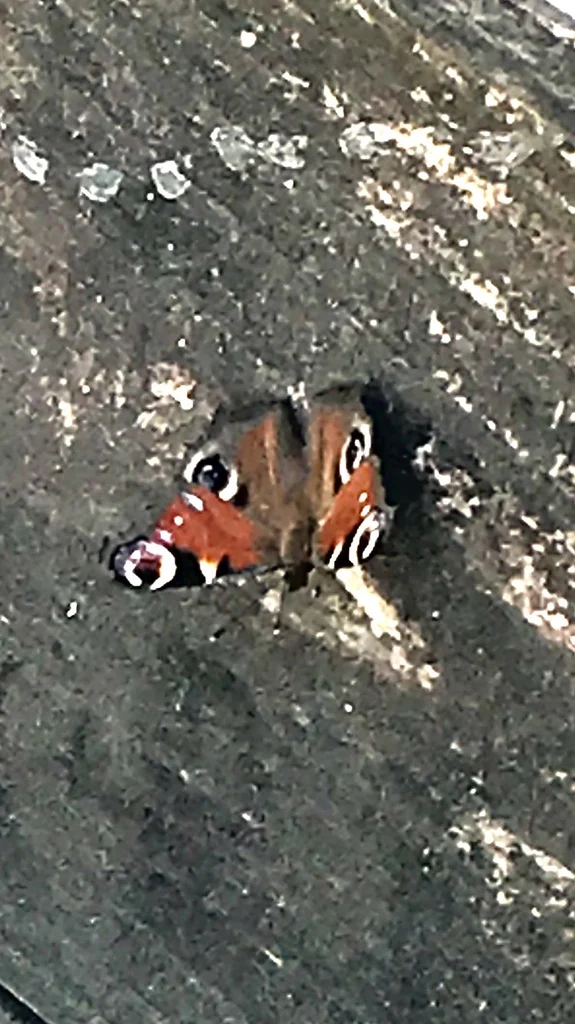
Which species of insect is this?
Aglais io
